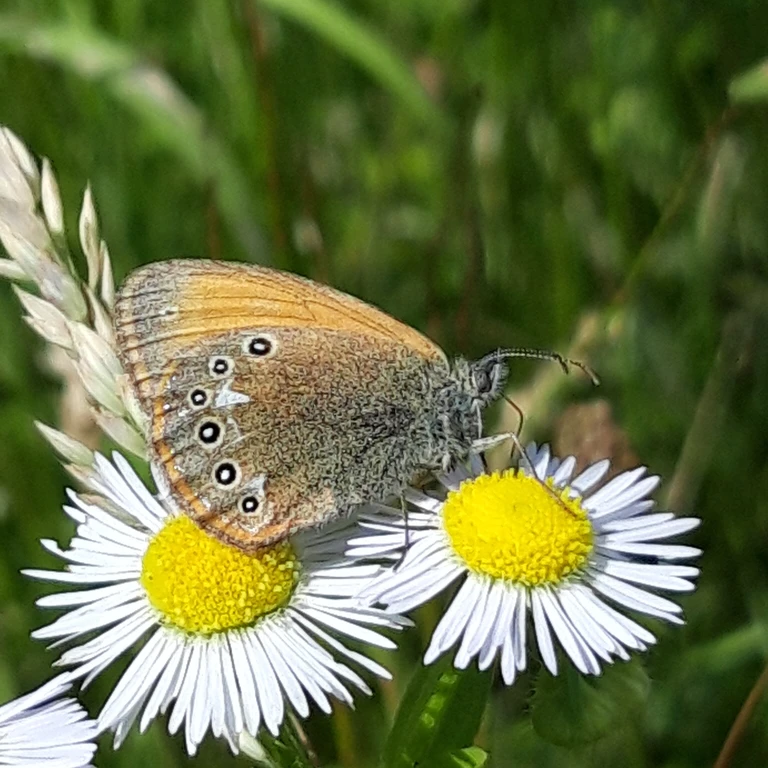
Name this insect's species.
Coenonympha glycerion (also Coenonympha iphis)
